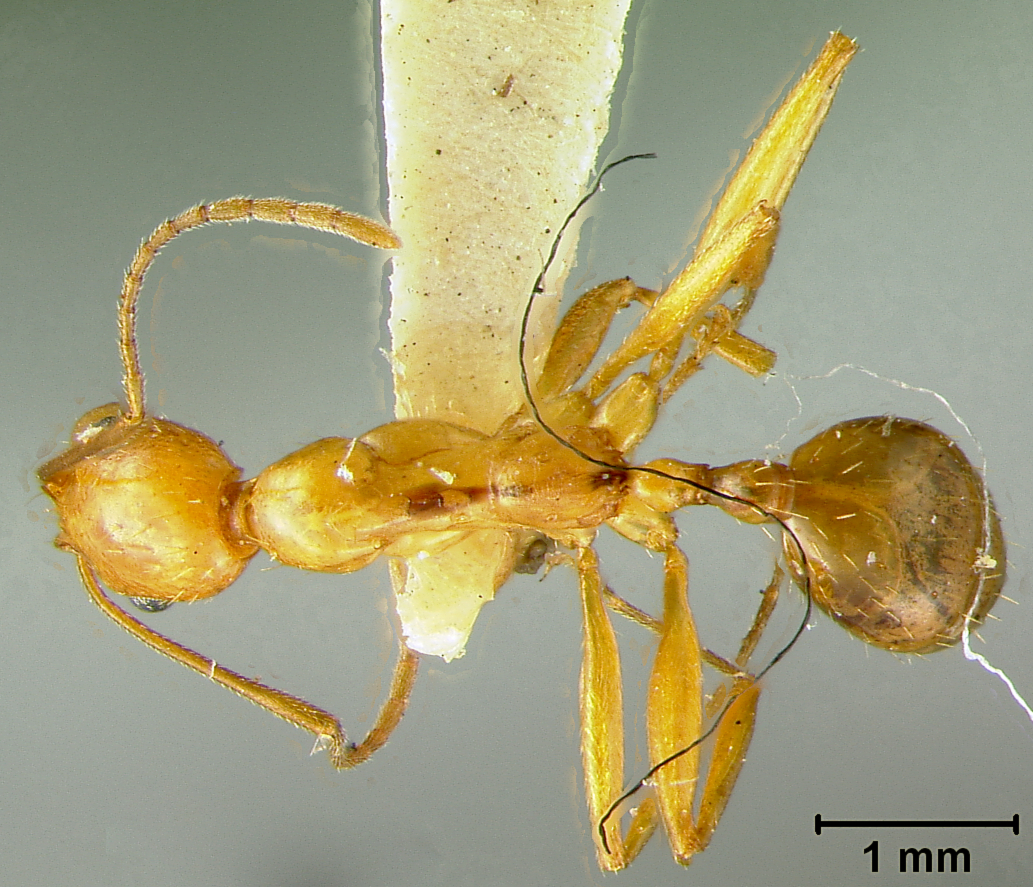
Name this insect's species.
Aphaenogaster boulderensis
